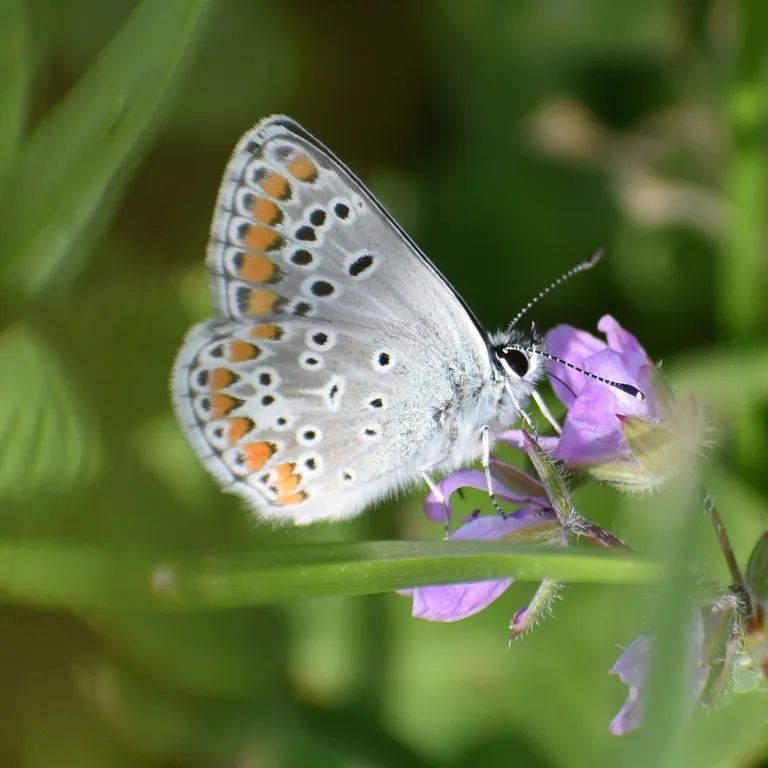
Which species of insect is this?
Aricia agestis/artaxerxes
